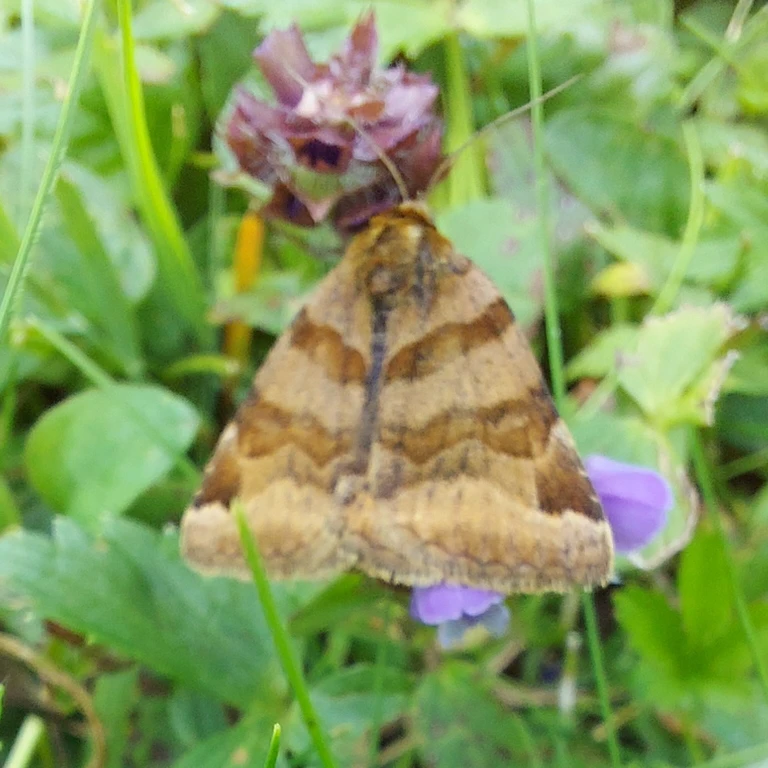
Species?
Euclidia glyphica
